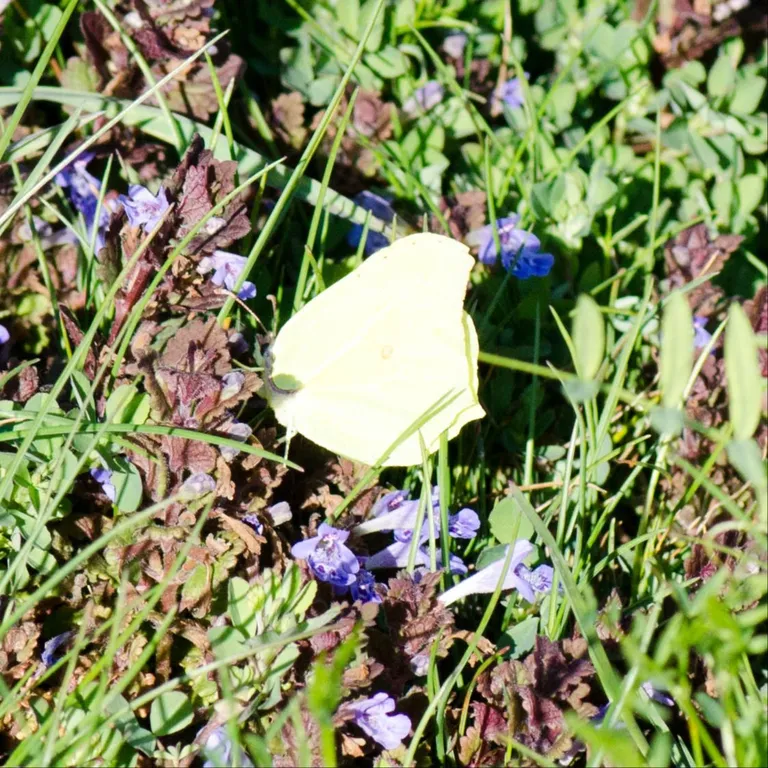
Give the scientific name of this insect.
Gonepteryx rhamni
